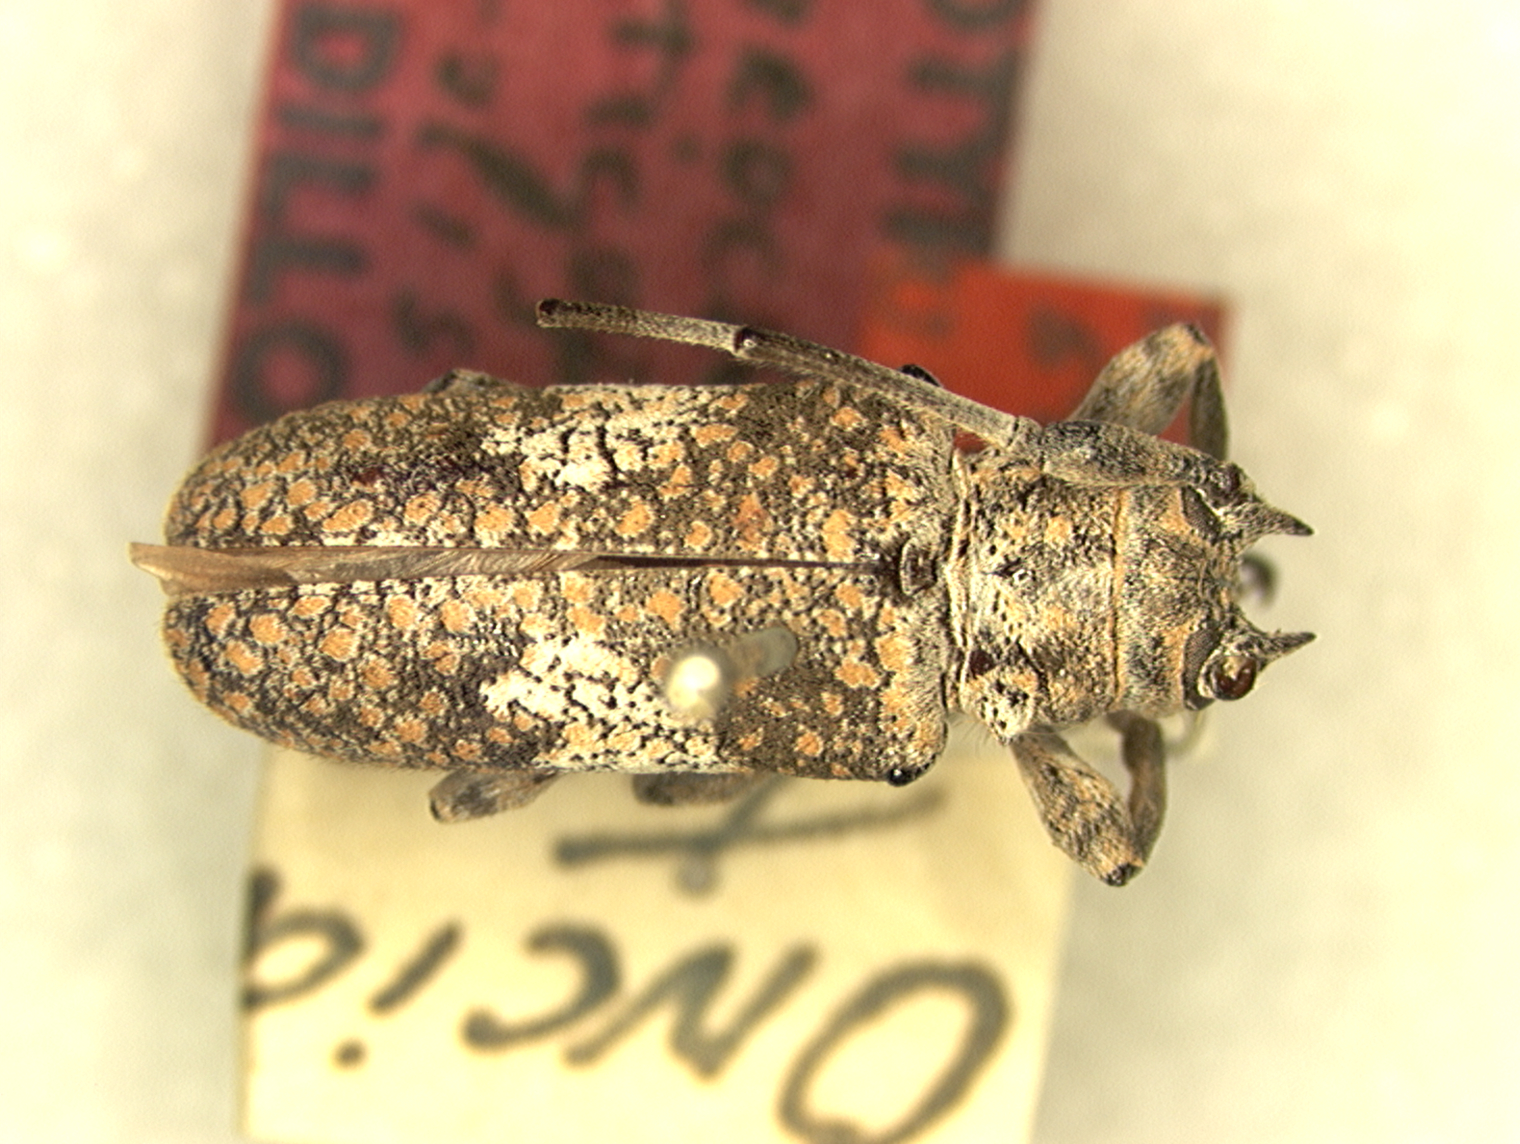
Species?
Lochmaeocles cornuticeps
